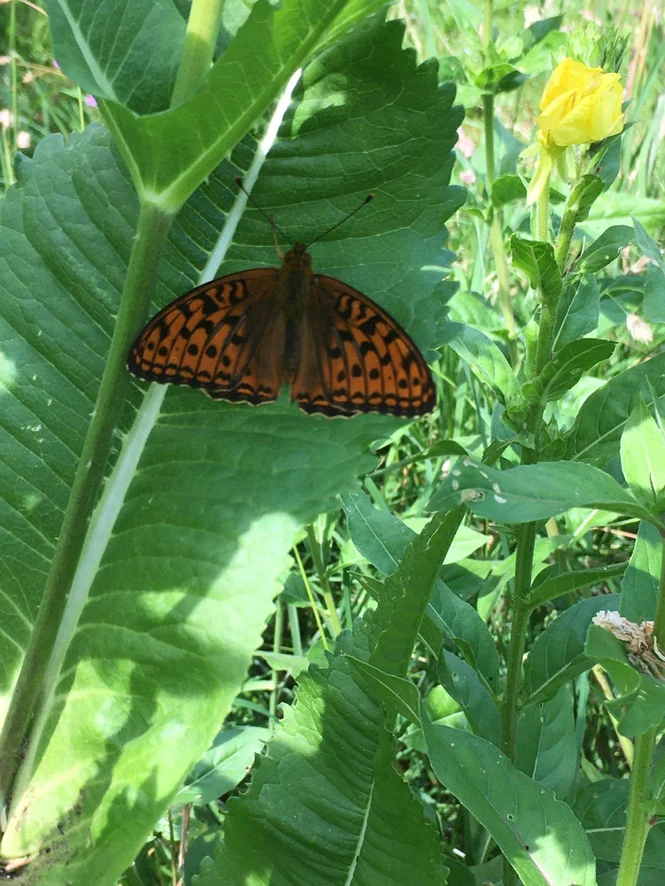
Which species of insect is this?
Fabriciana adippe
